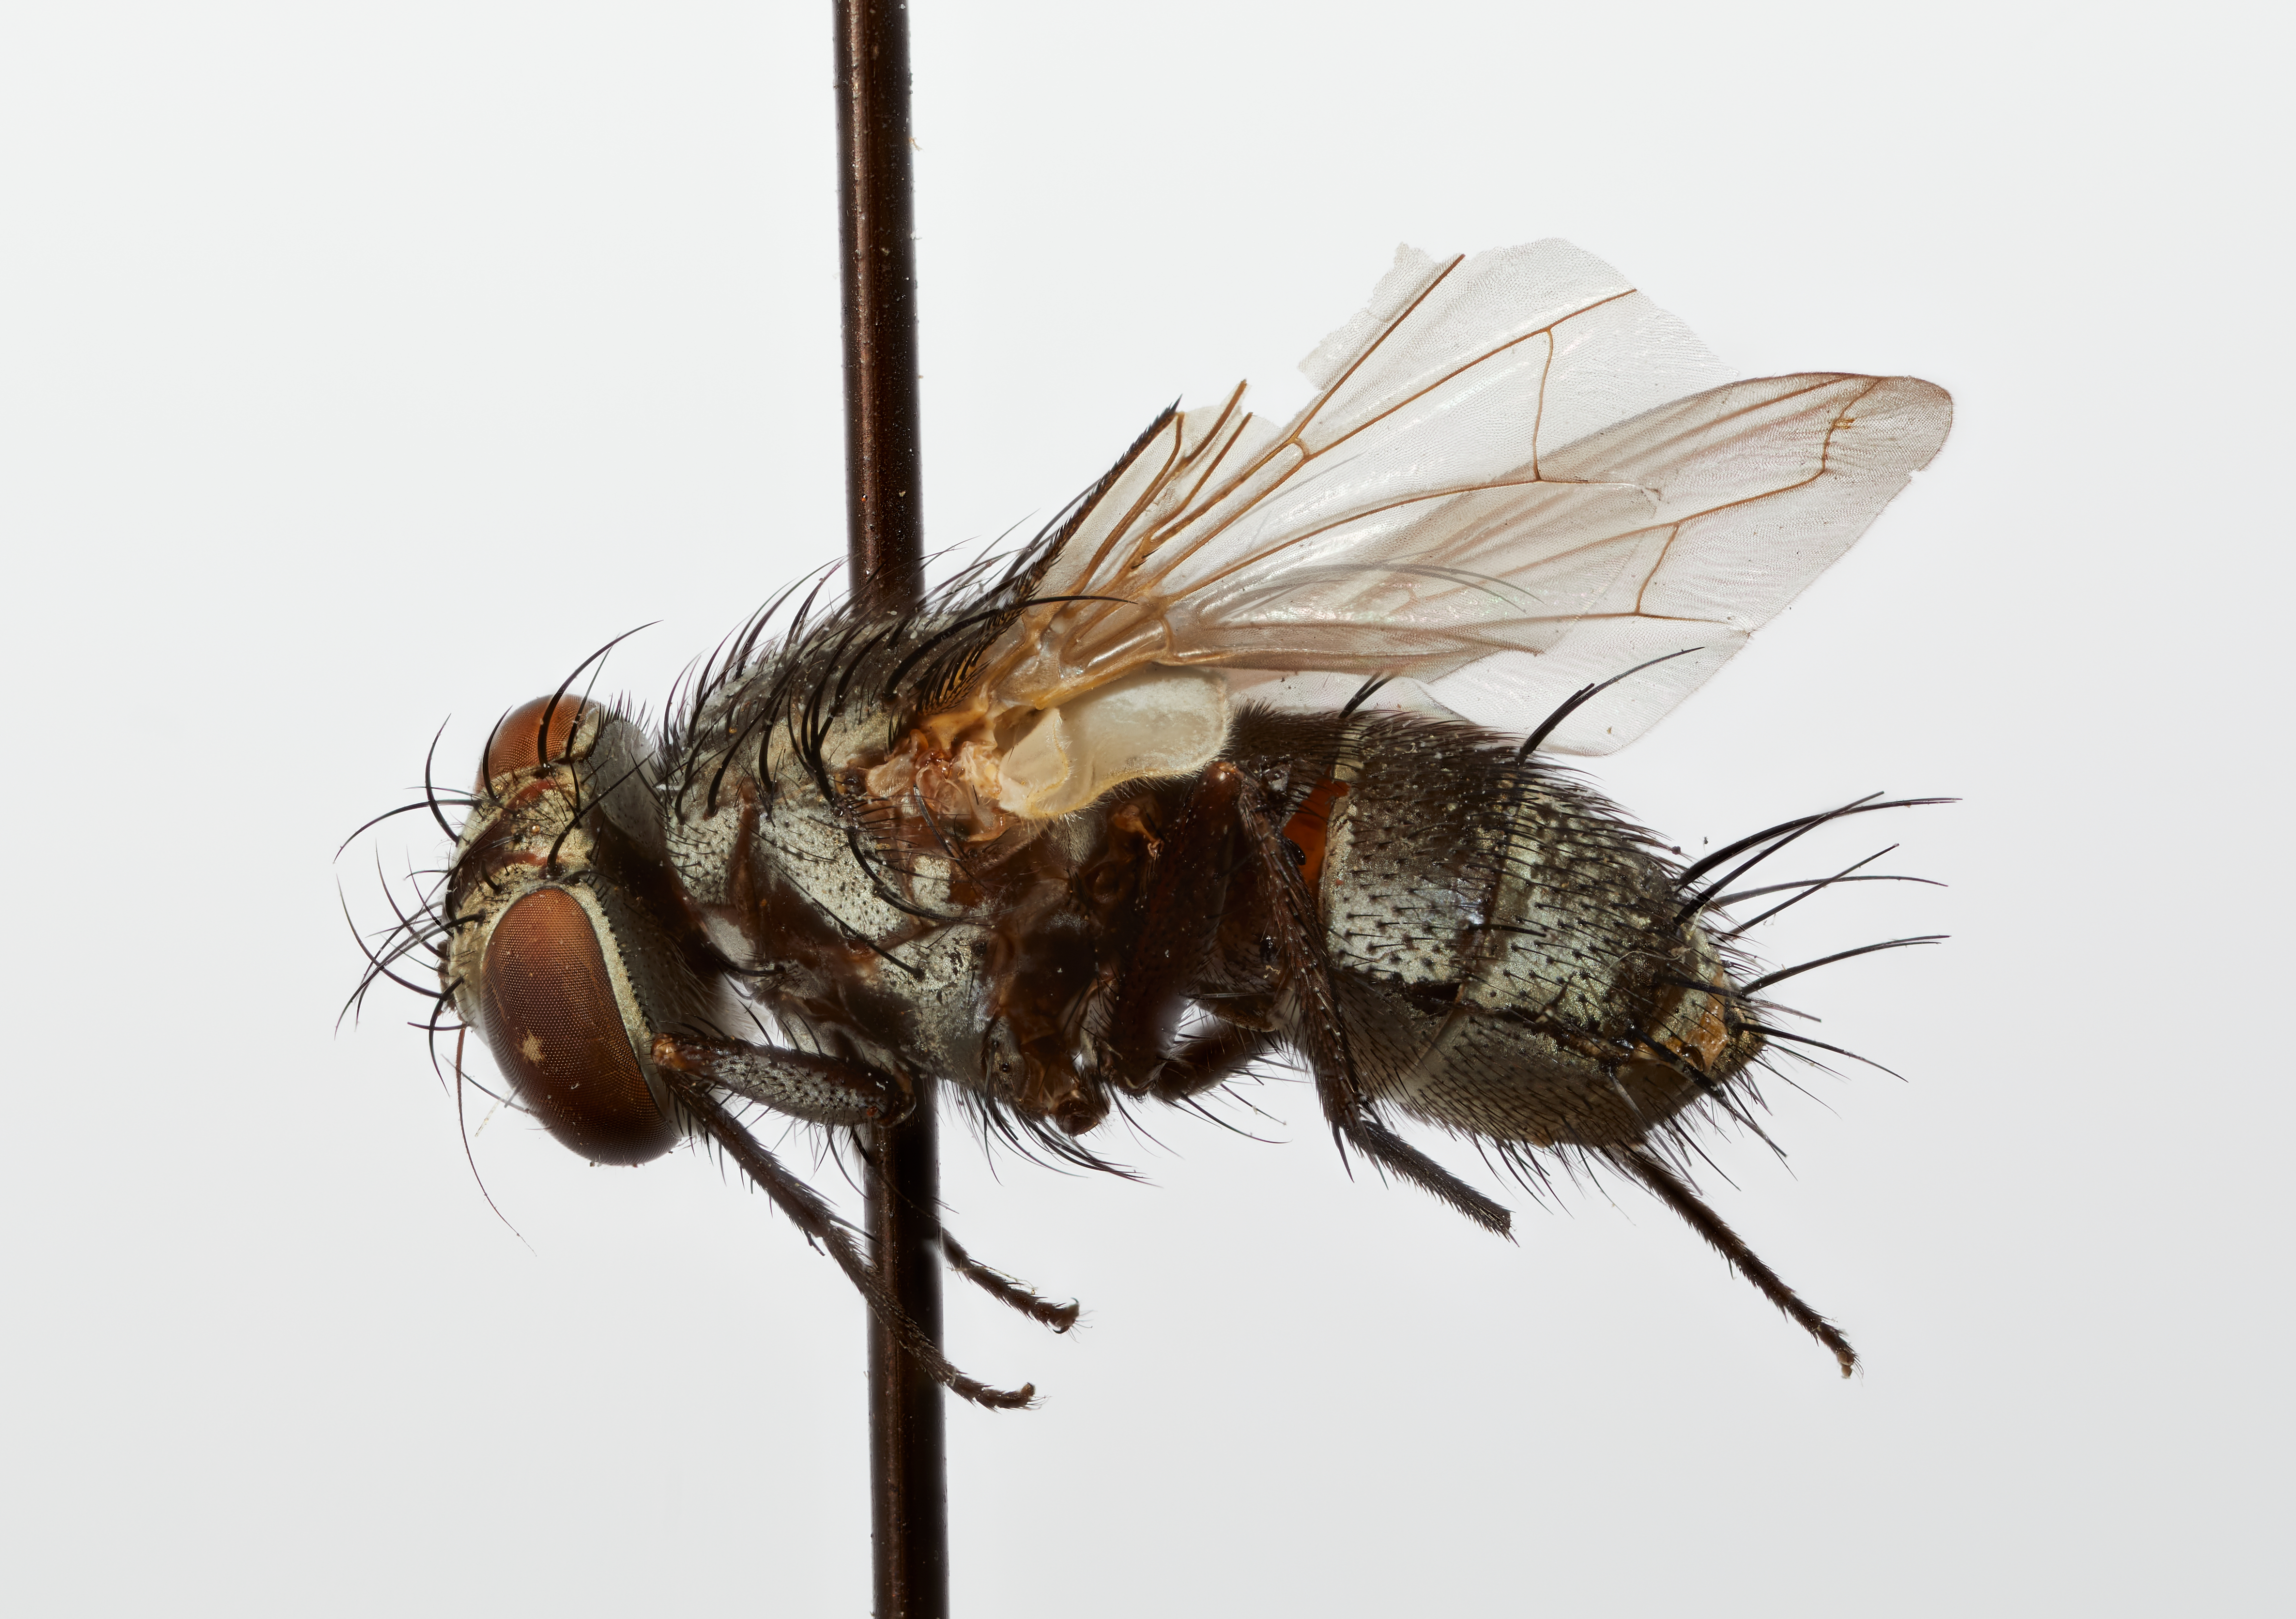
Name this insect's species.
Eumasicera coccidella
